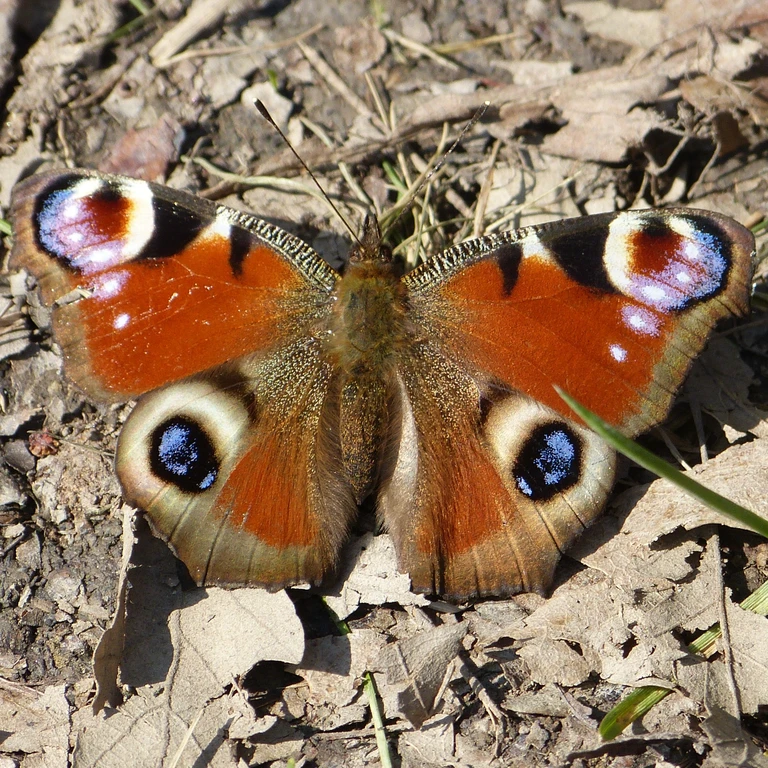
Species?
Aglais io
